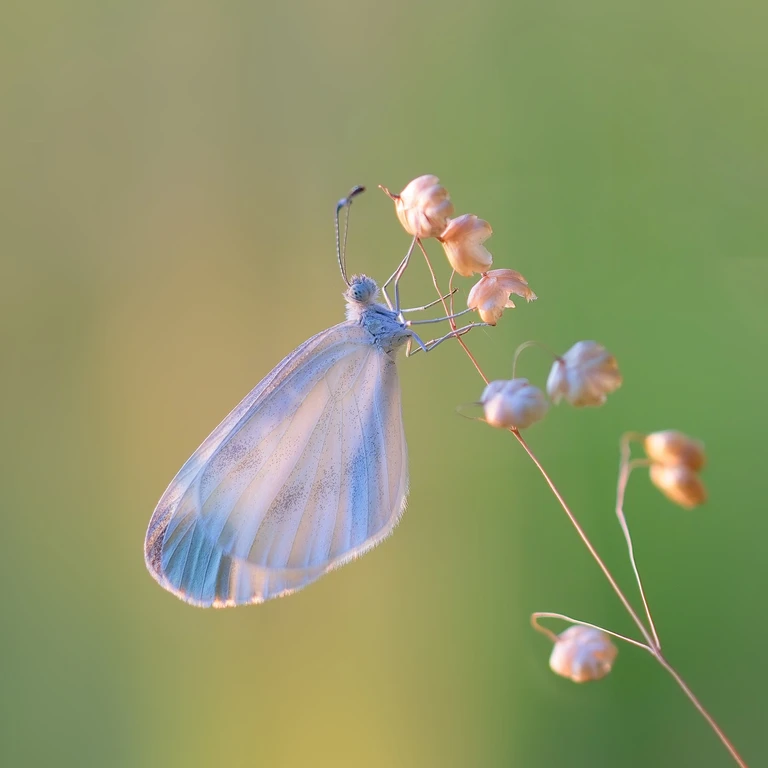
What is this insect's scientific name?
Leptidea sinapis/juvernica
